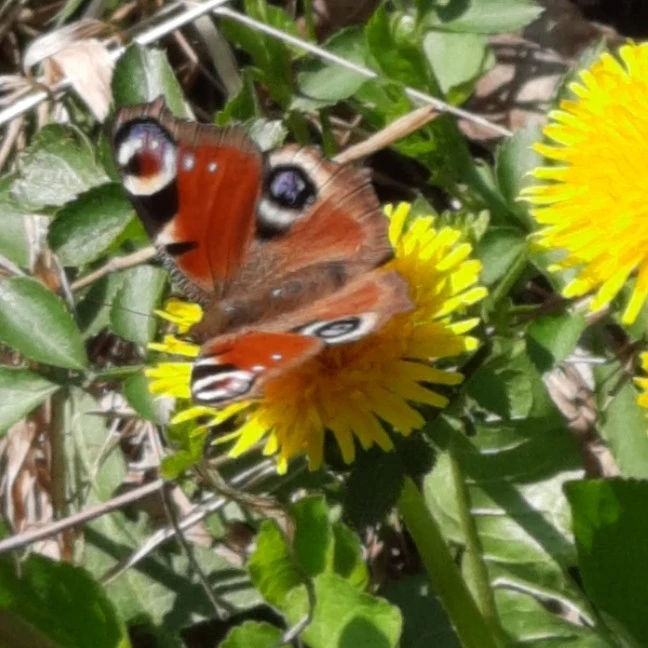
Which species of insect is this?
Aglais io
